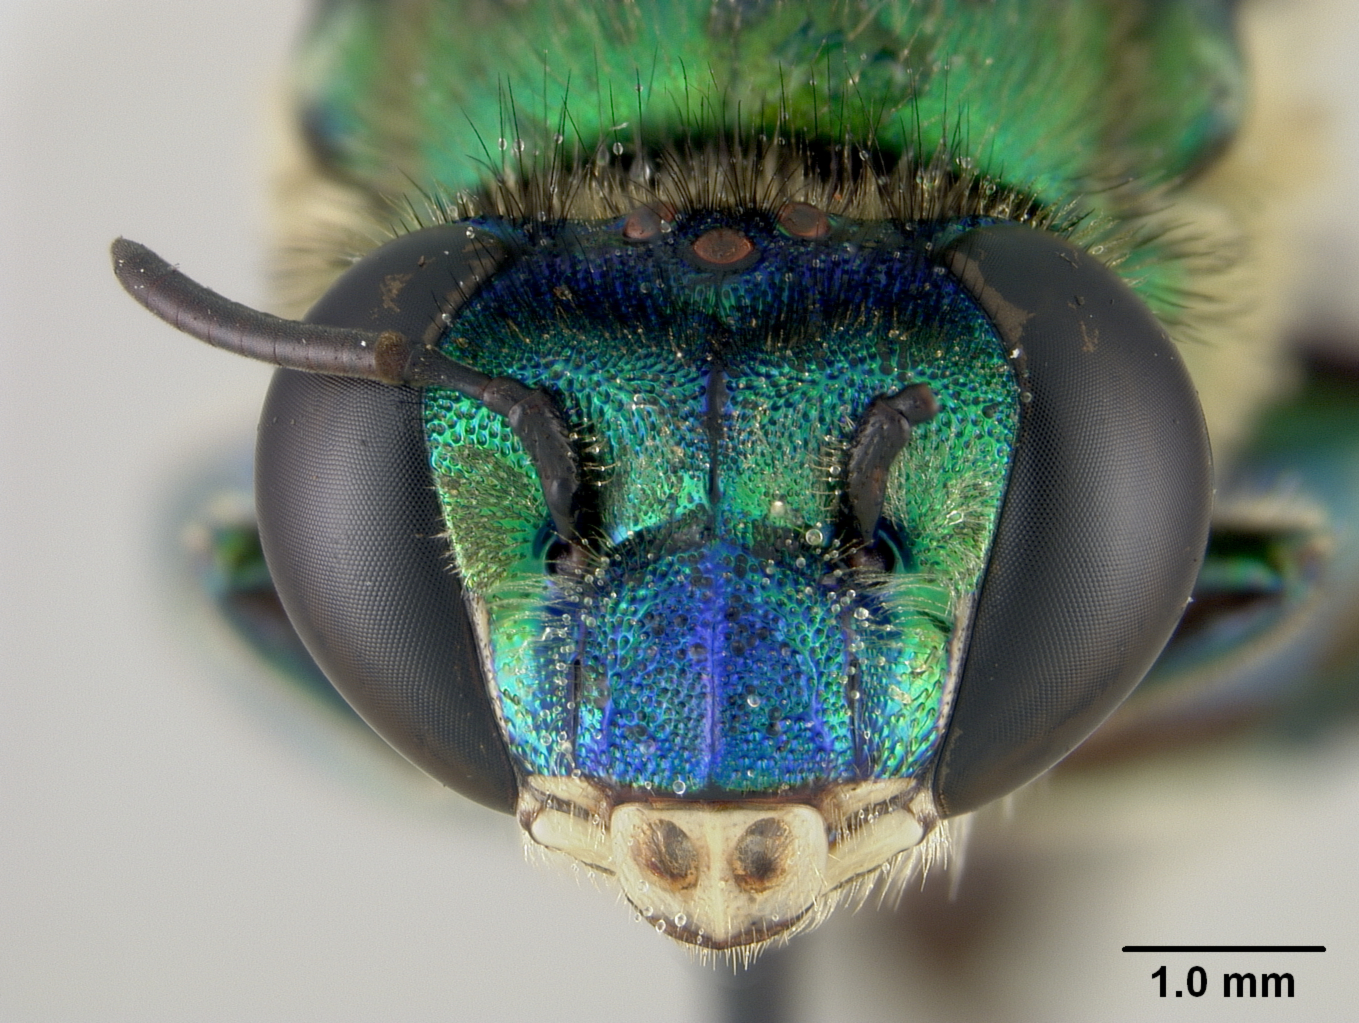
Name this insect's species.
Euglossa chlorina
